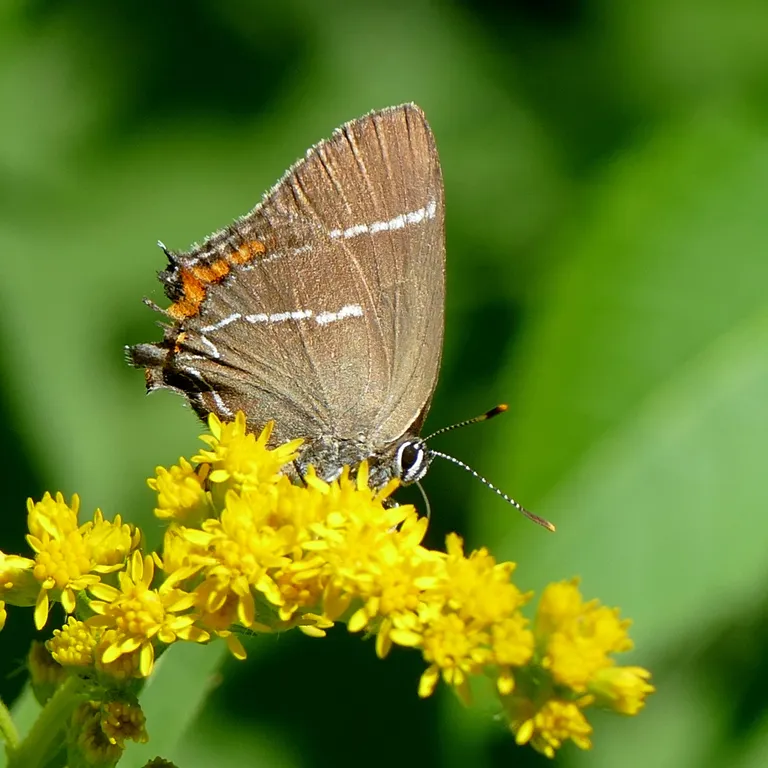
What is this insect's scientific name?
Satyrium w-album
